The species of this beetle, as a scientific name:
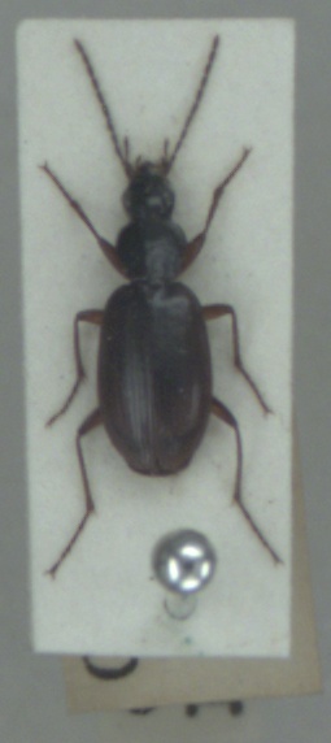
Agonum thoreyi
